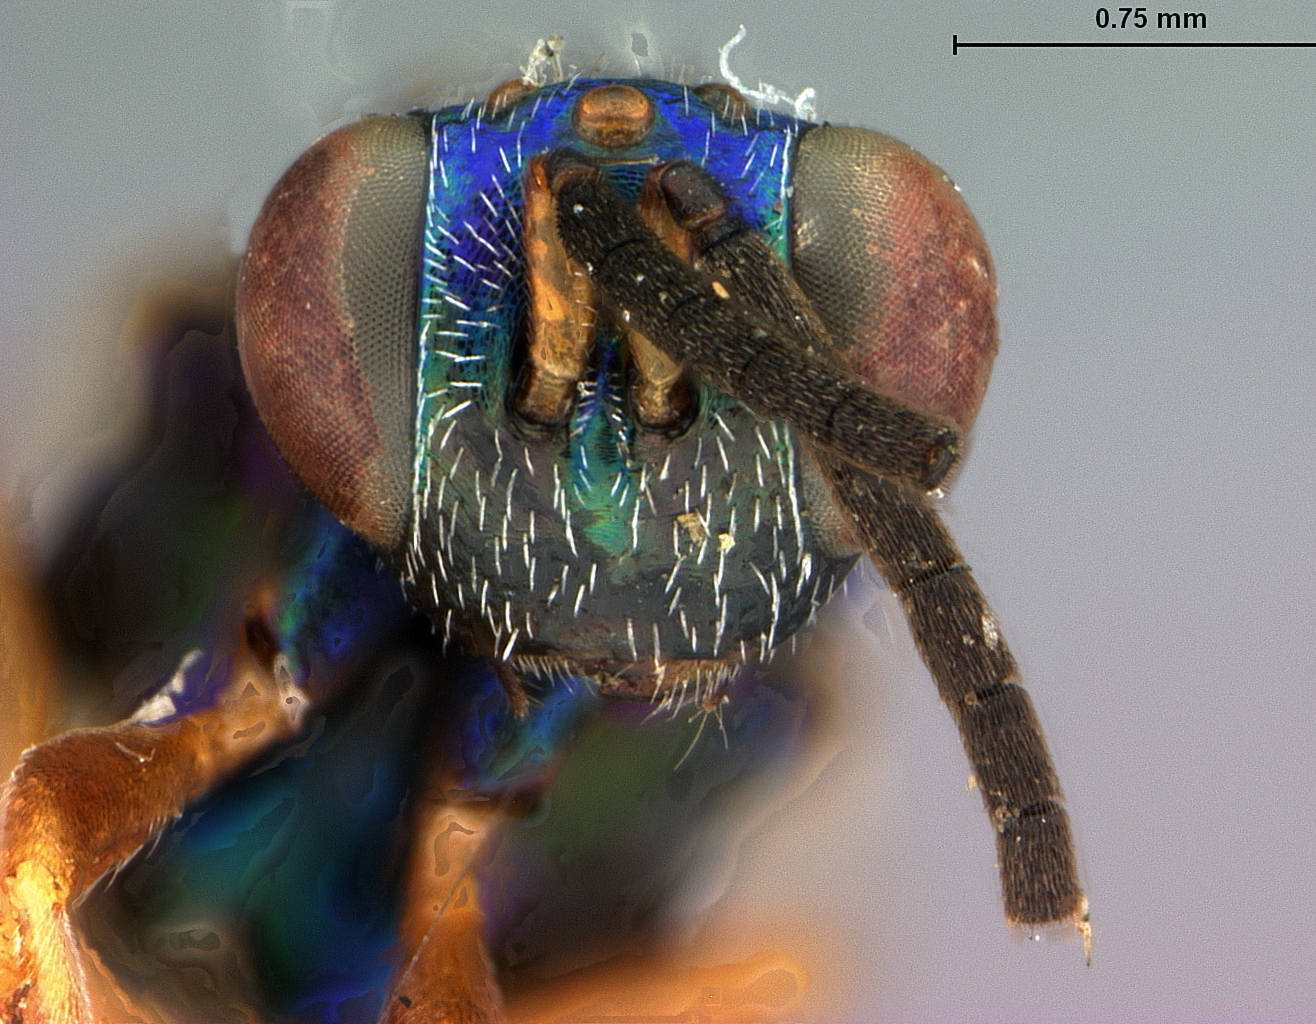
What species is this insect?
Callimome coerulea
